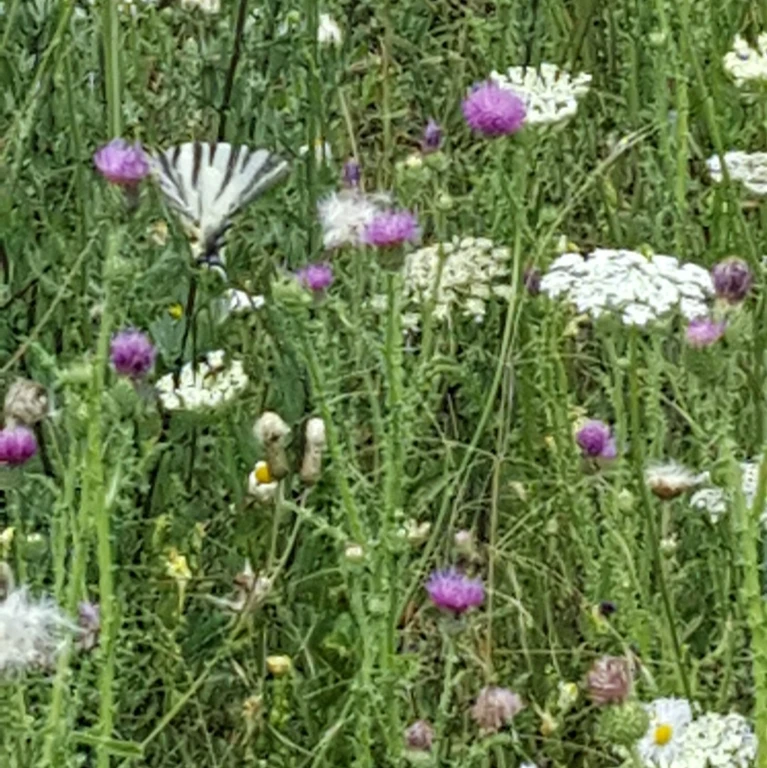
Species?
Iphiclides podalirius
